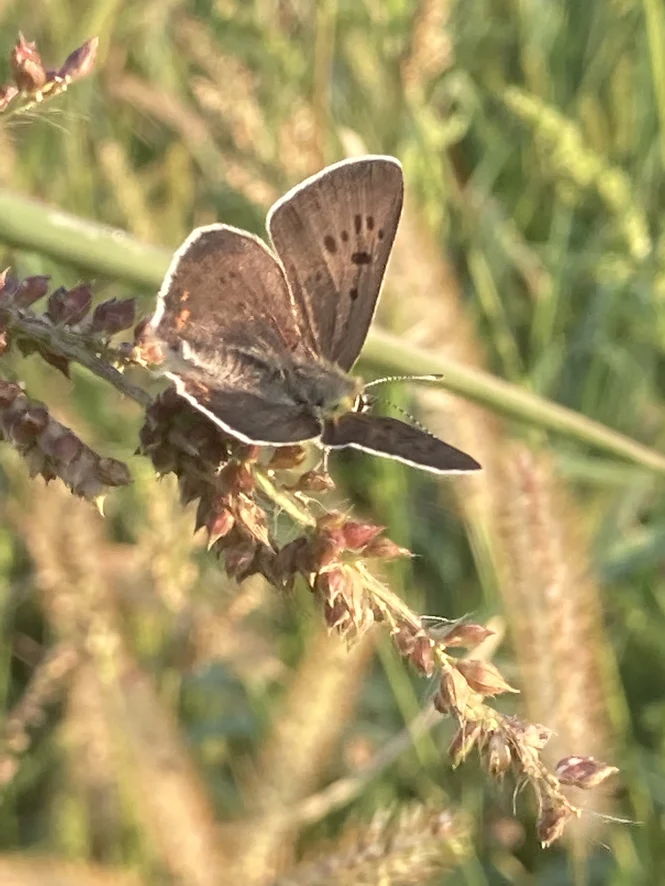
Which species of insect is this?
Lycaena tityrus (also Loweia tityrus)
